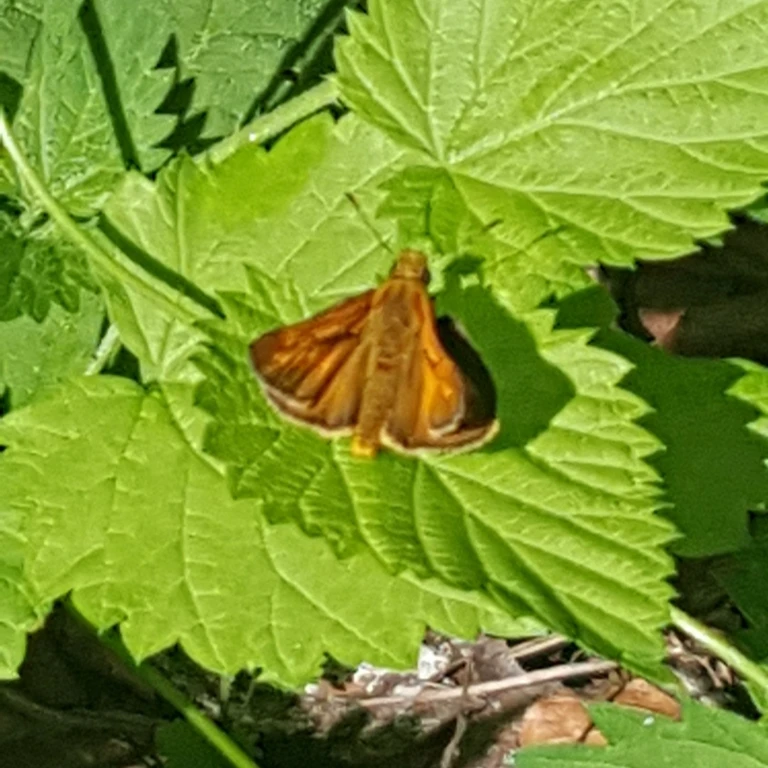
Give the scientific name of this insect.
Ochlodes sylvanus (also Ochlodes venata)
